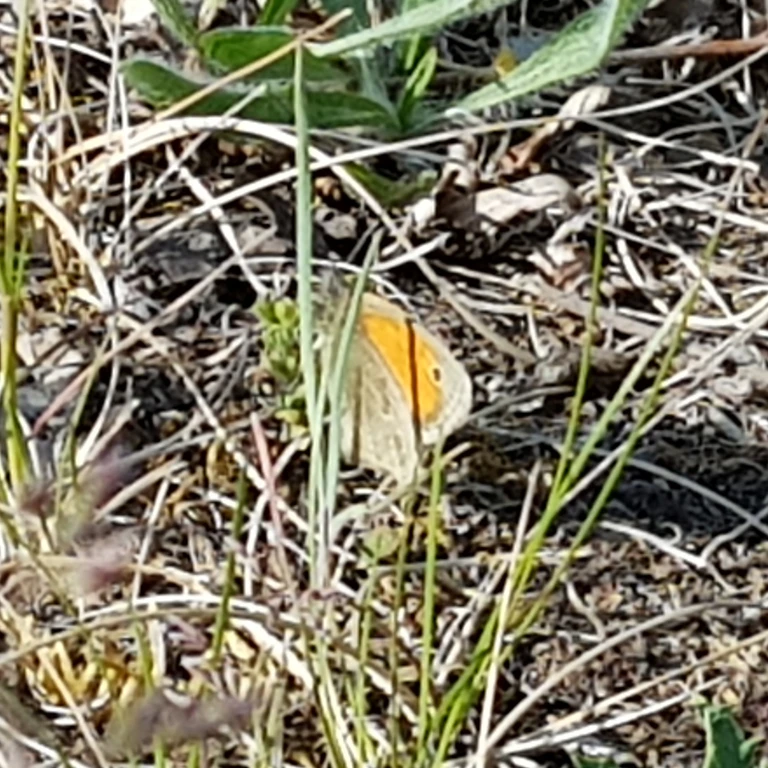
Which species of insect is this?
Coenonympha pamphilus
